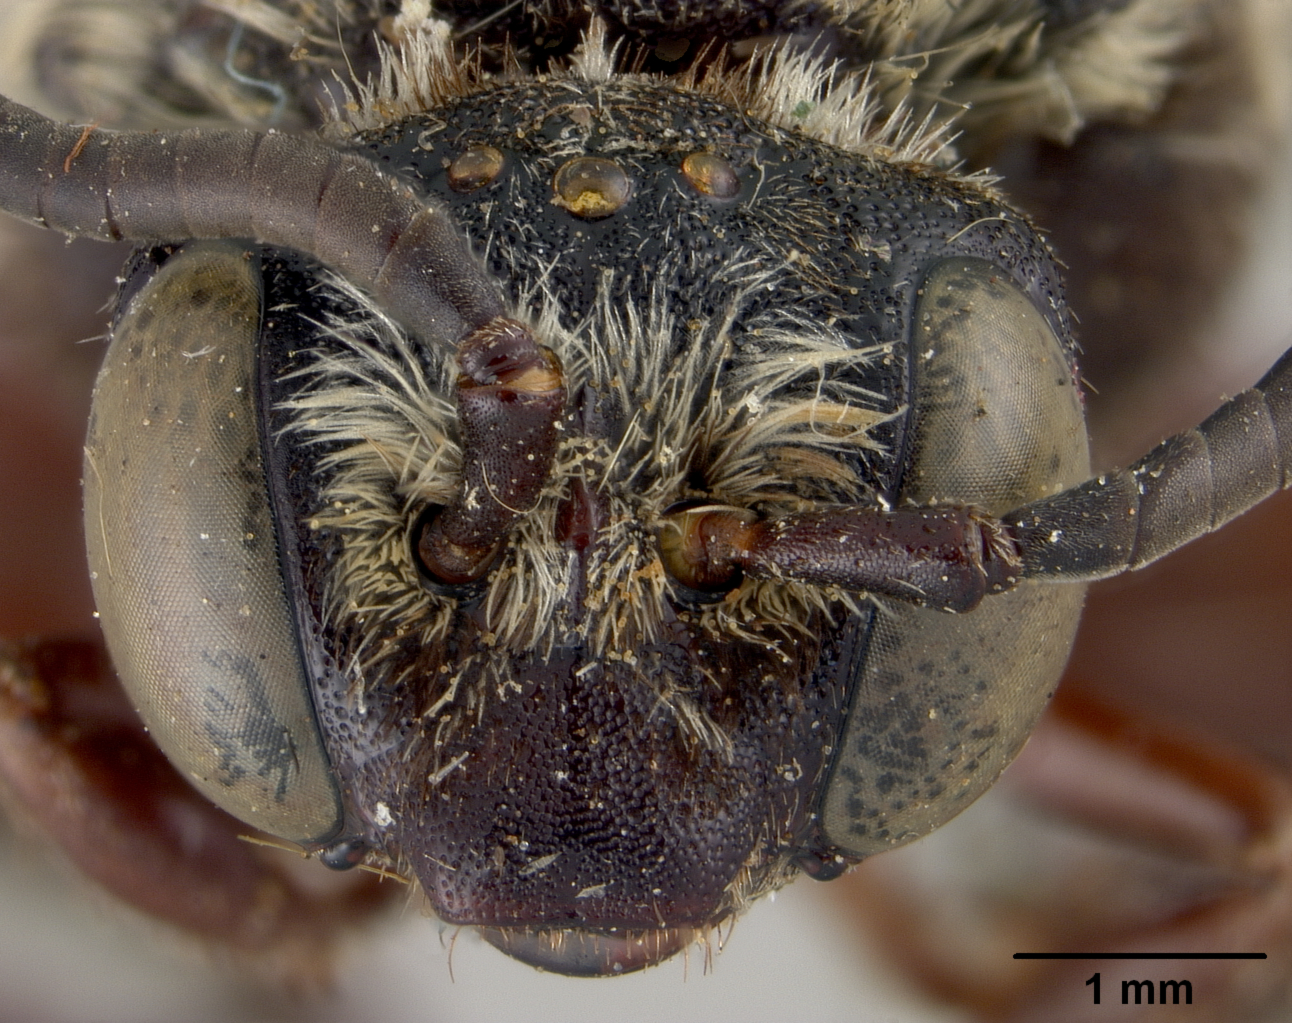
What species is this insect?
Melecta interrupta
